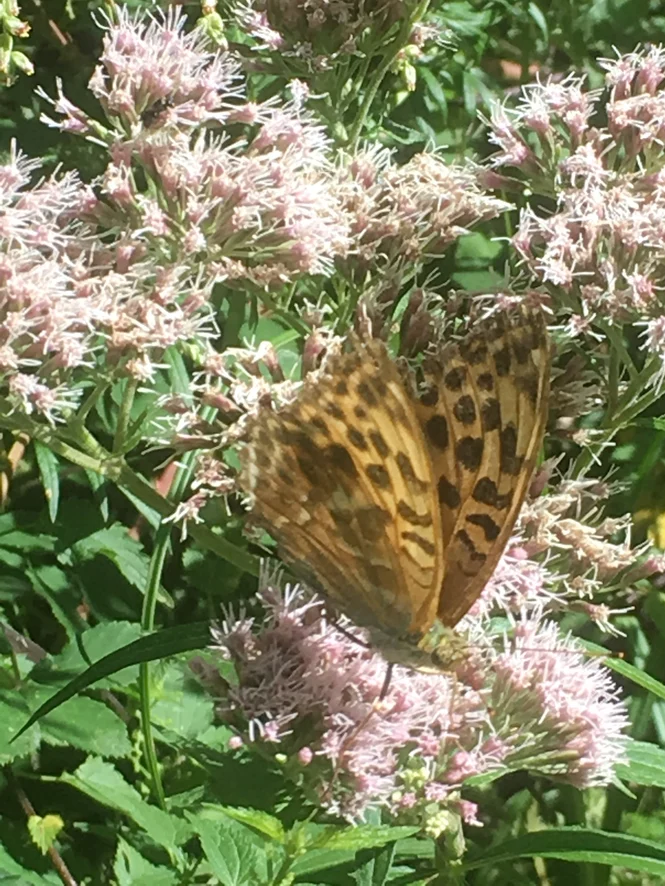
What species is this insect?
Argynnis paphia
